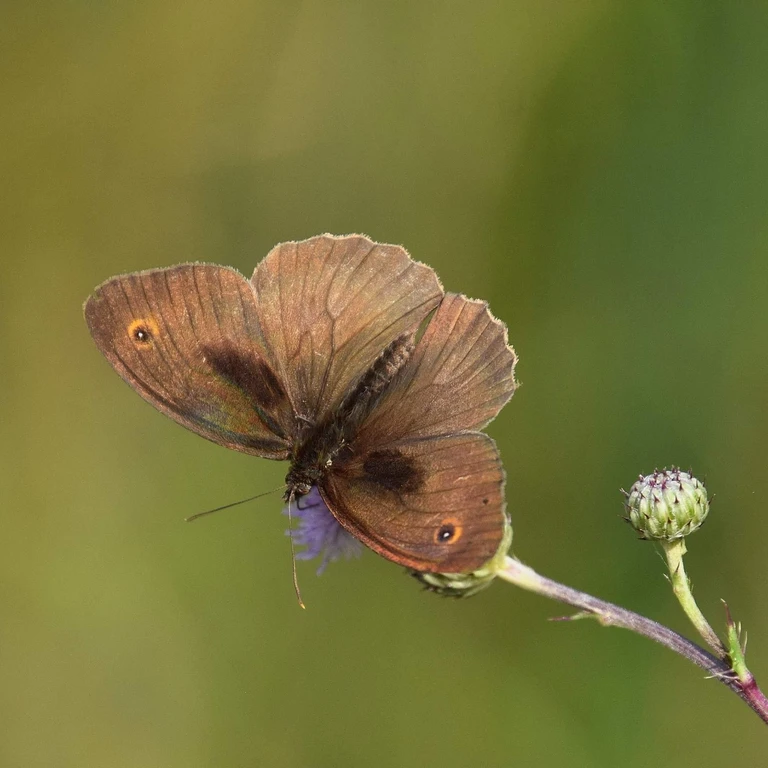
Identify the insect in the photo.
Maniola jurtina
